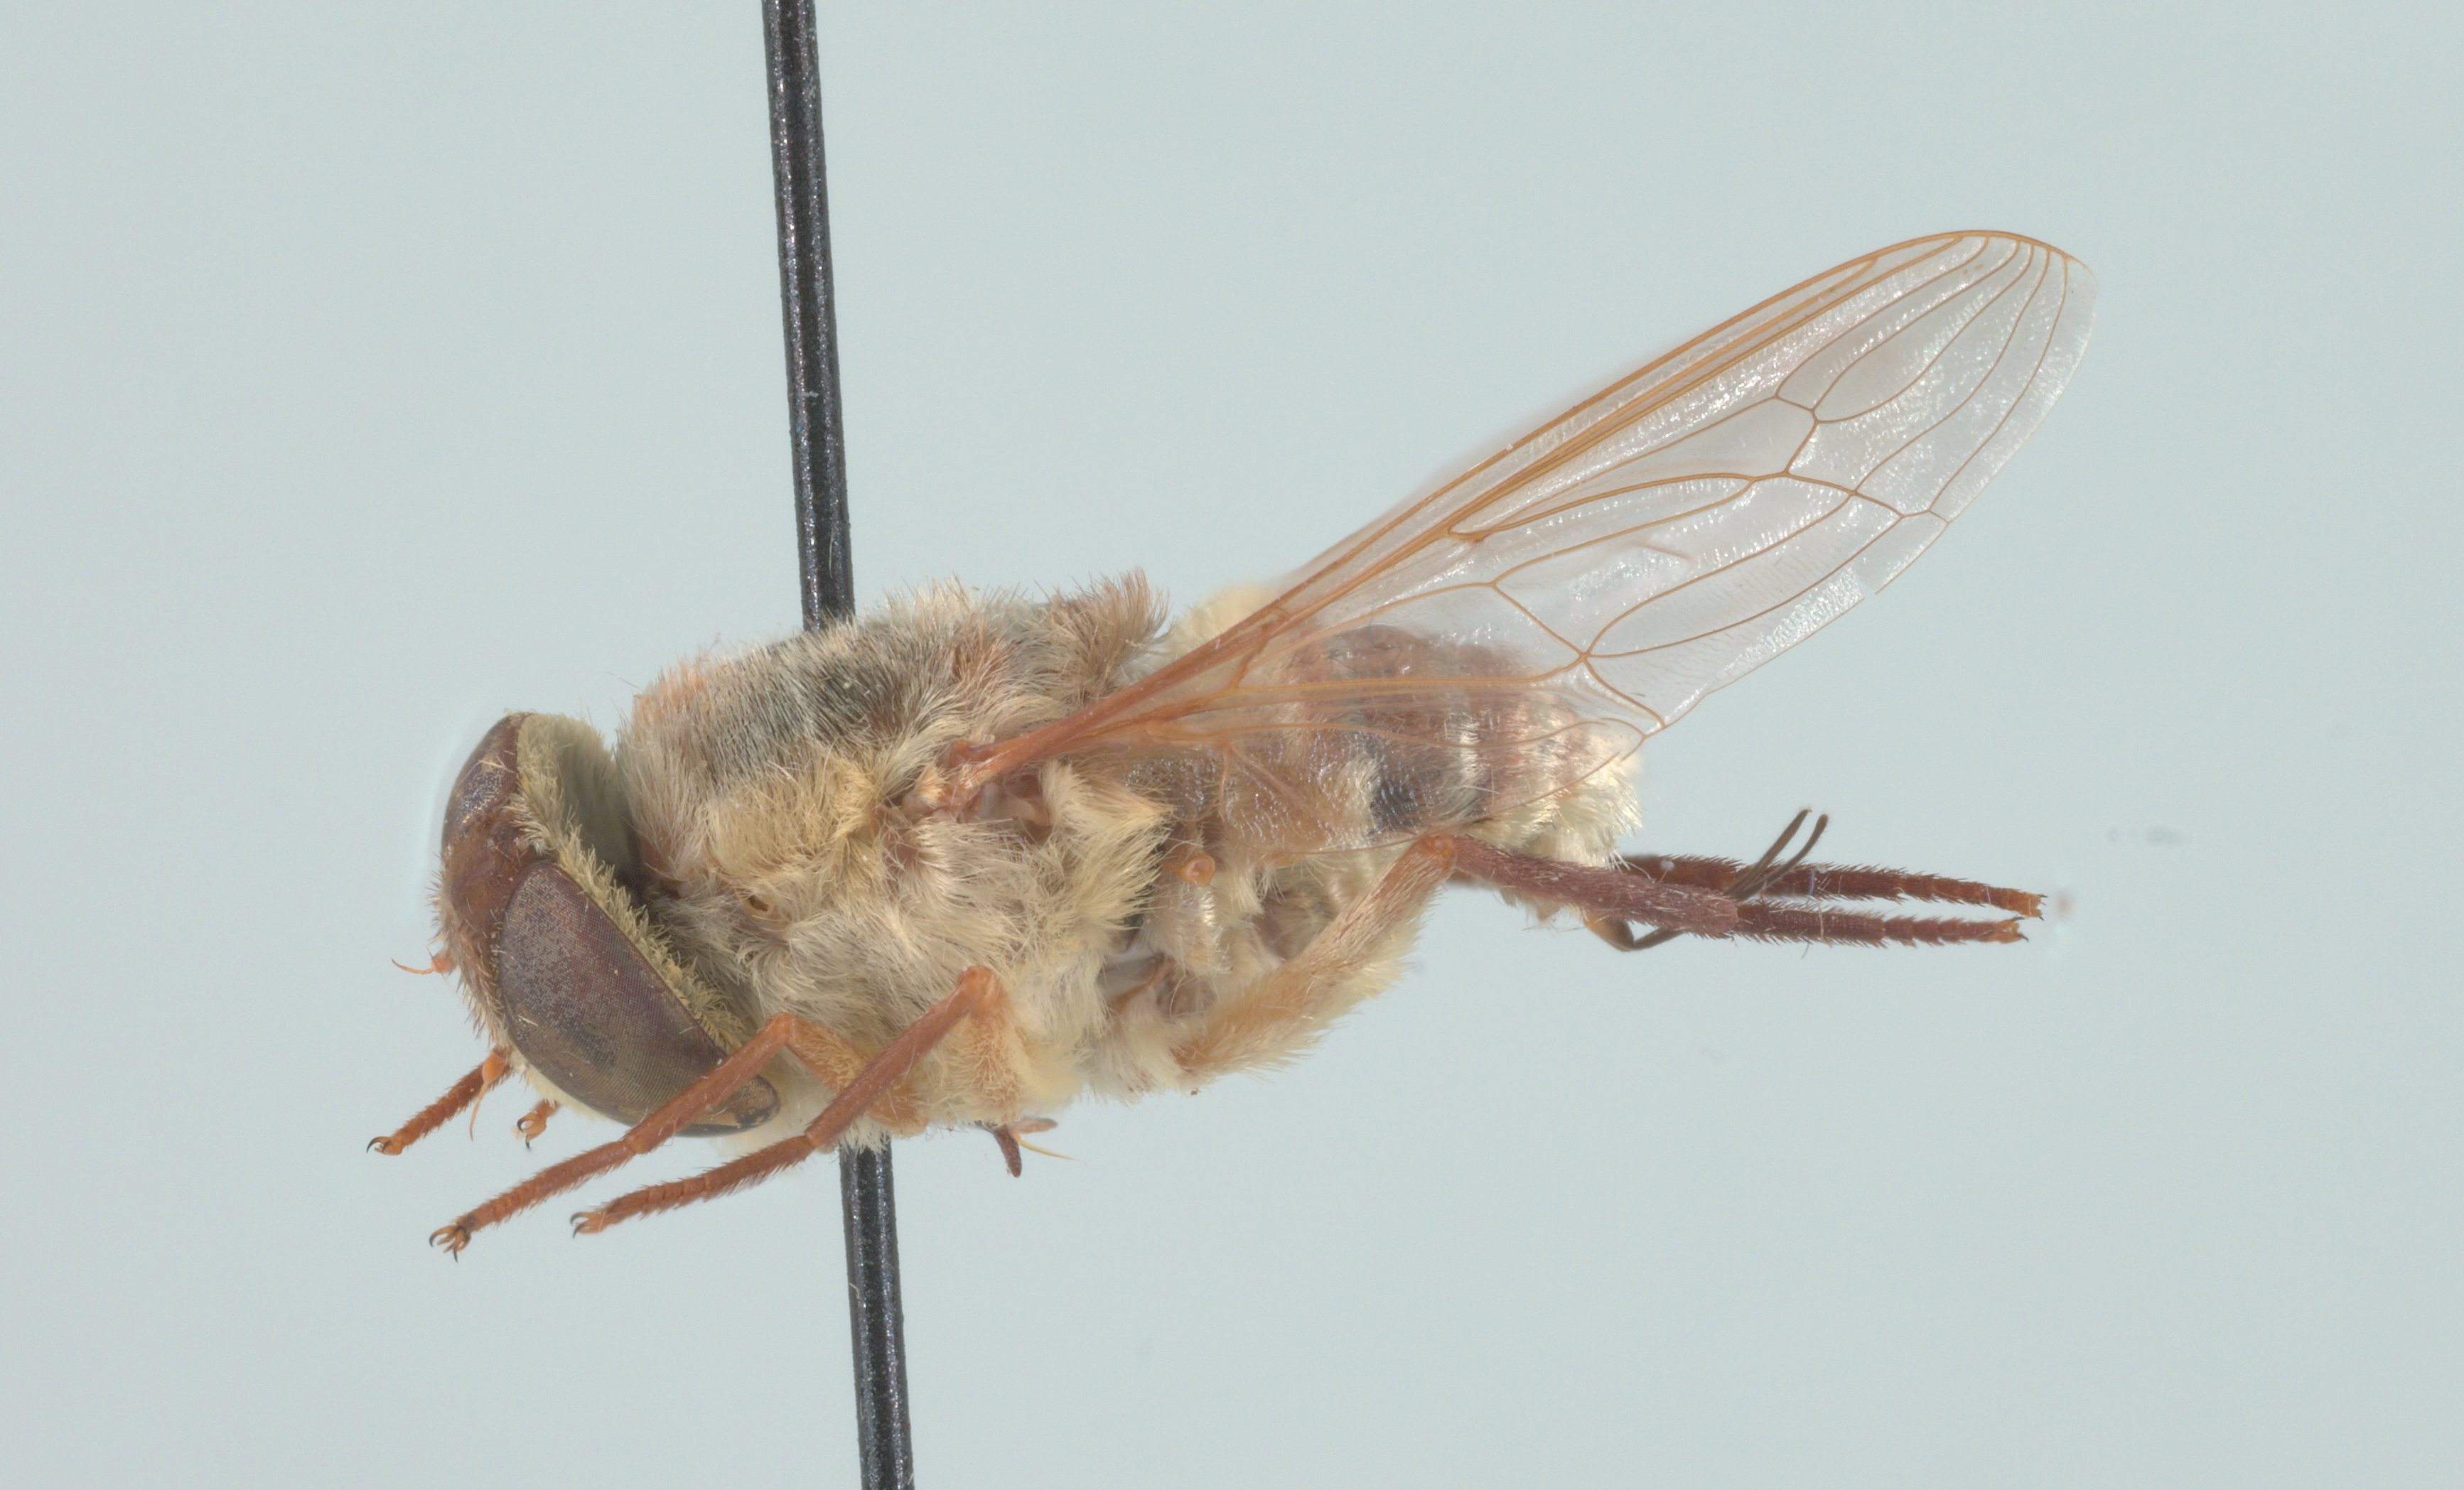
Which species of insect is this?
Neorhynchocephalus volaticus
